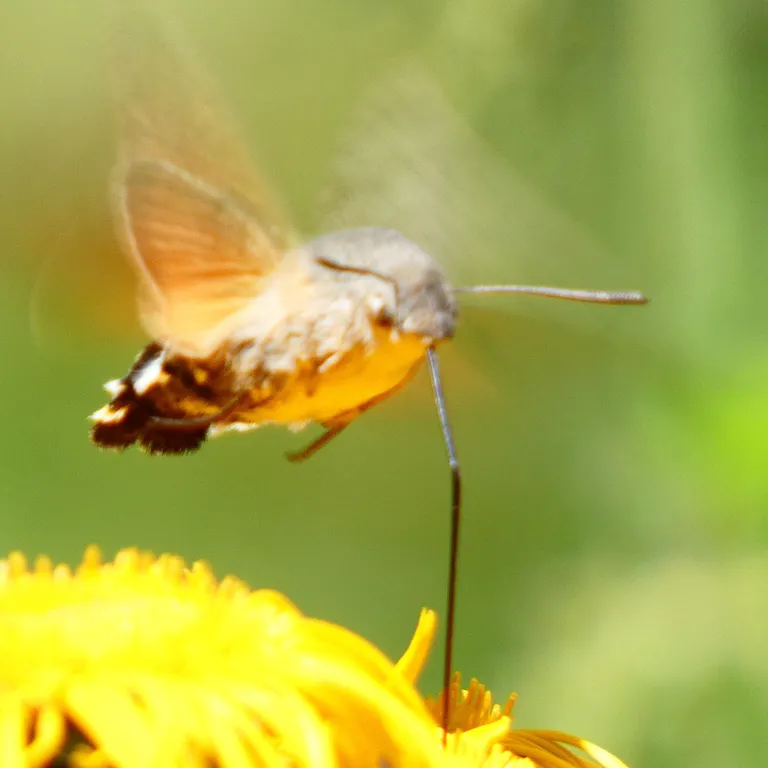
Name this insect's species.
Macroglossum stellatarum
